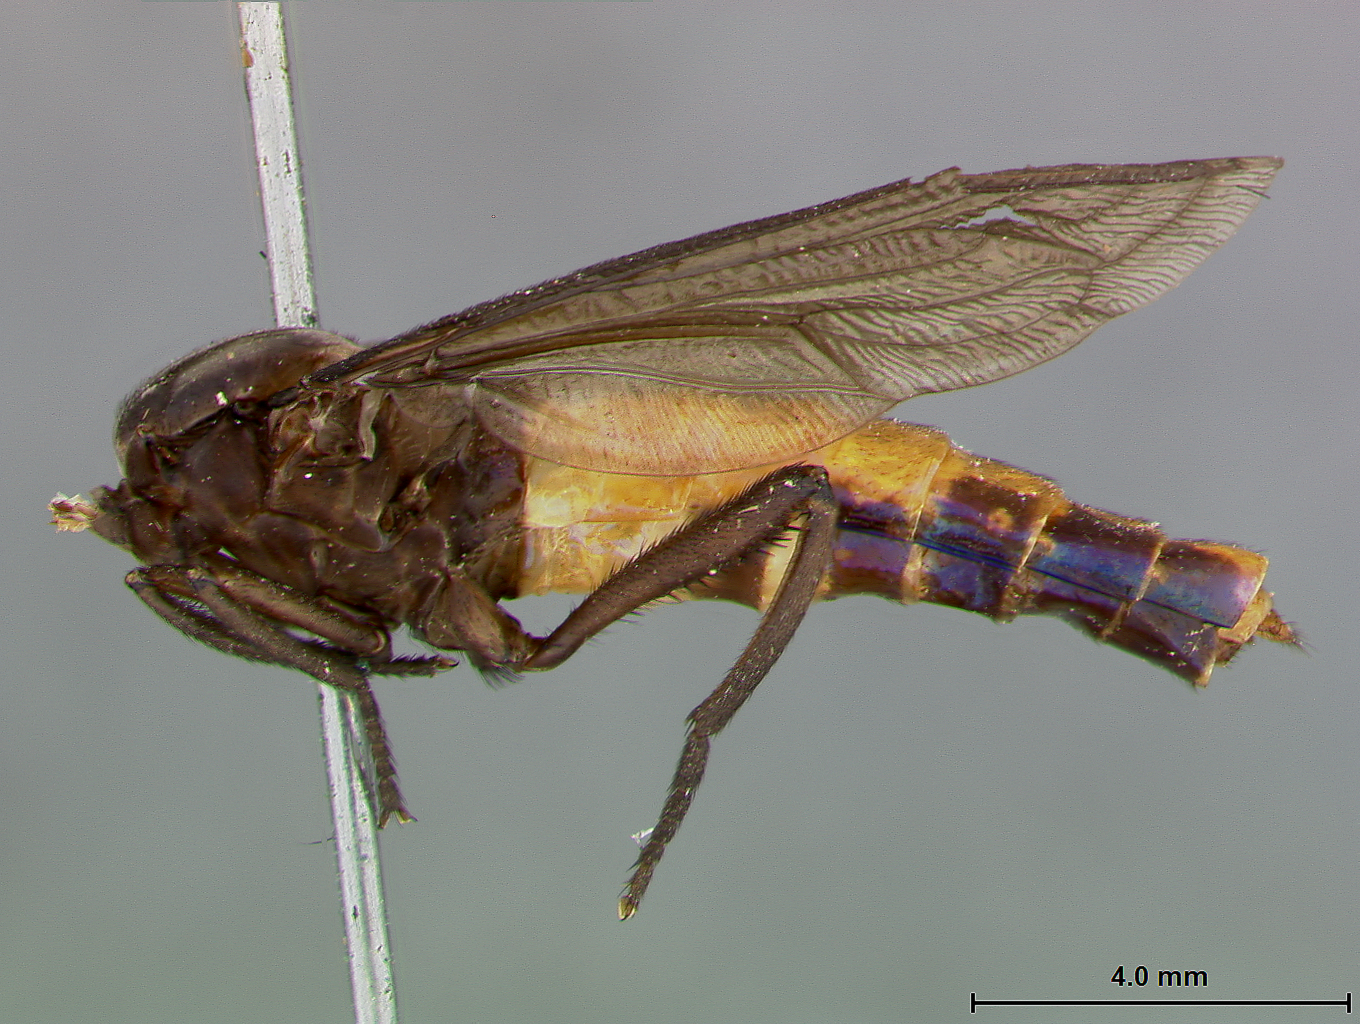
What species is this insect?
Messiasia lanei
